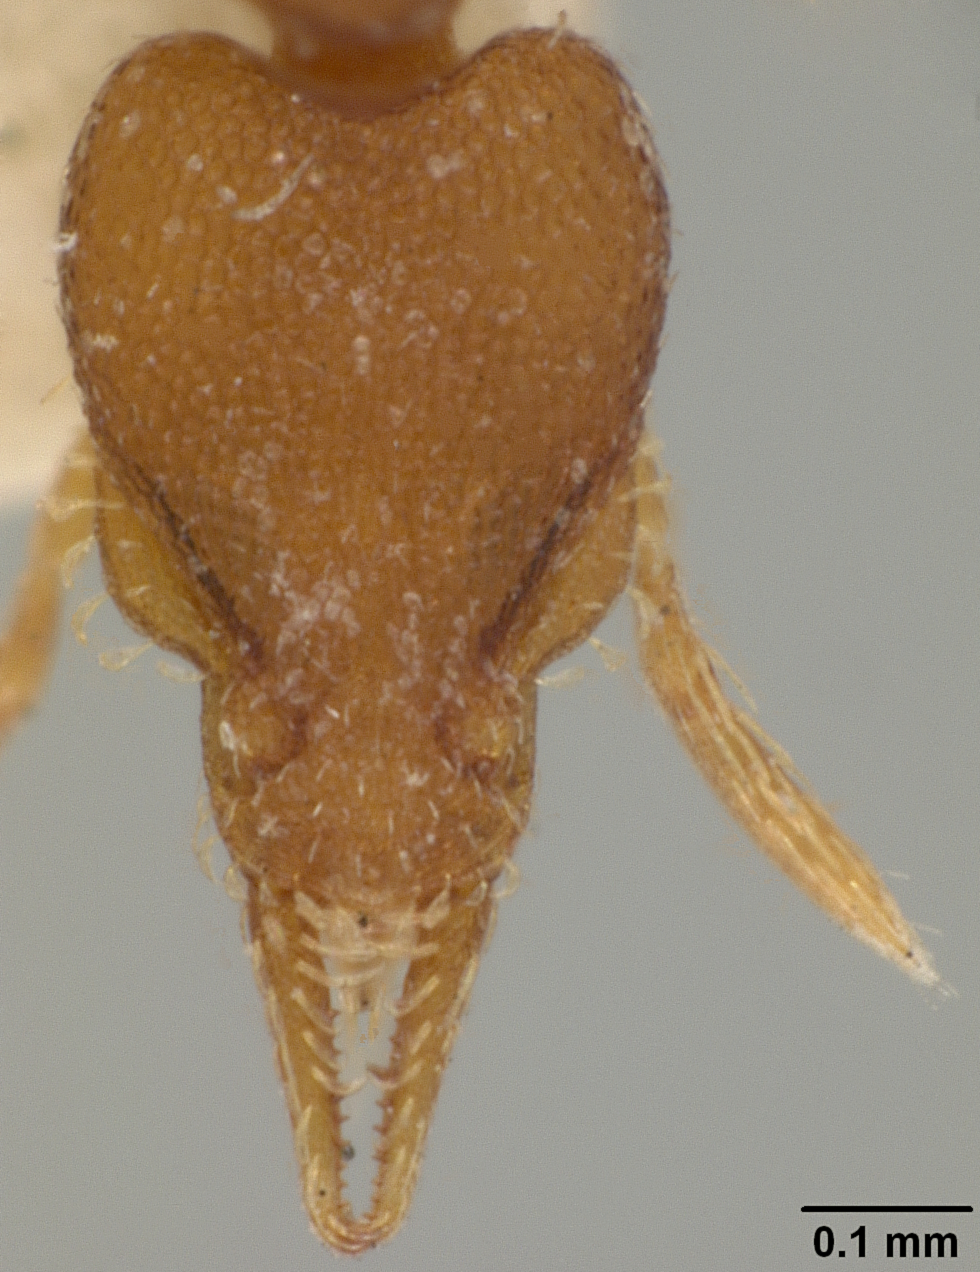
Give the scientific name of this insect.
Neostruma zeteki
